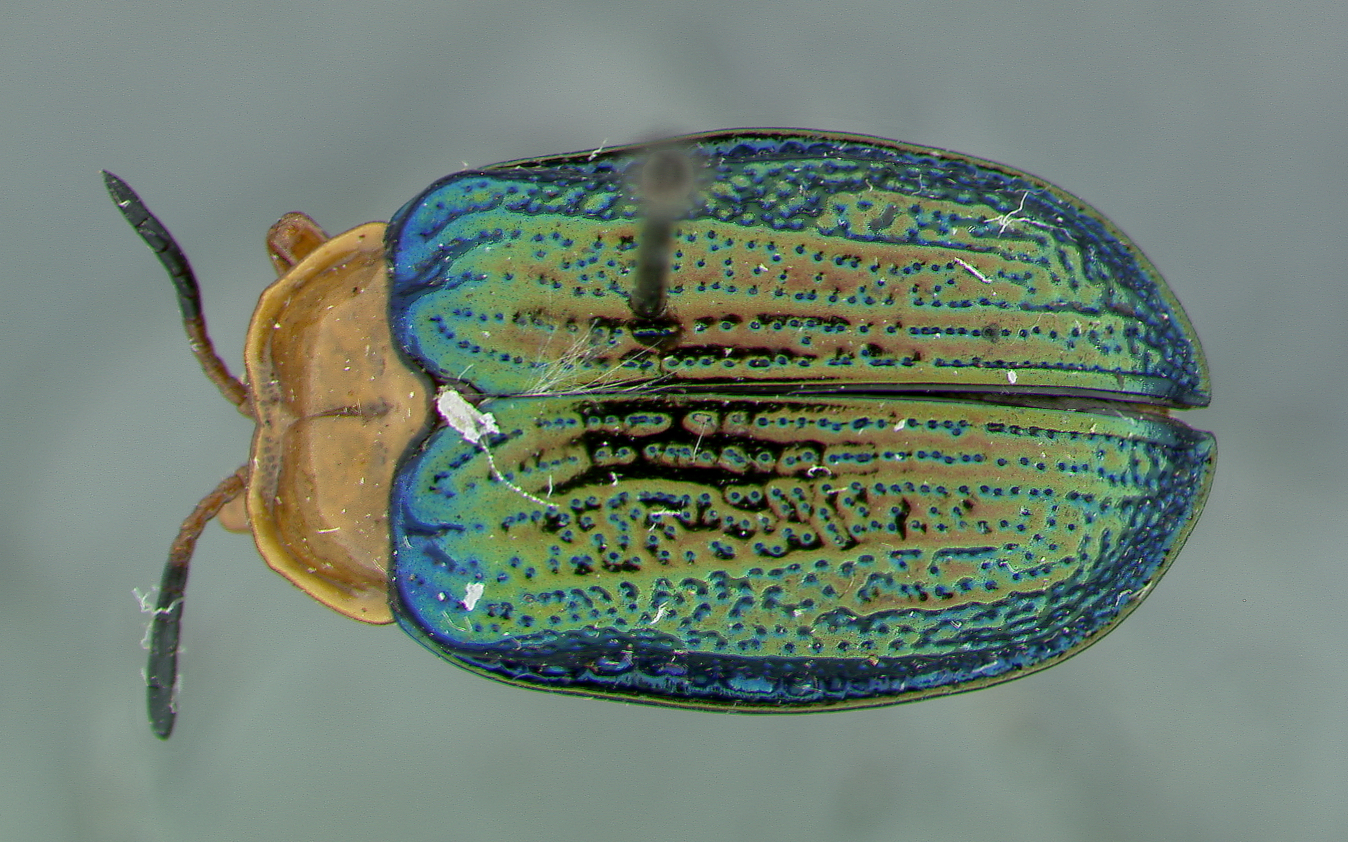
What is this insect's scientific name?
Calopedla leayana
